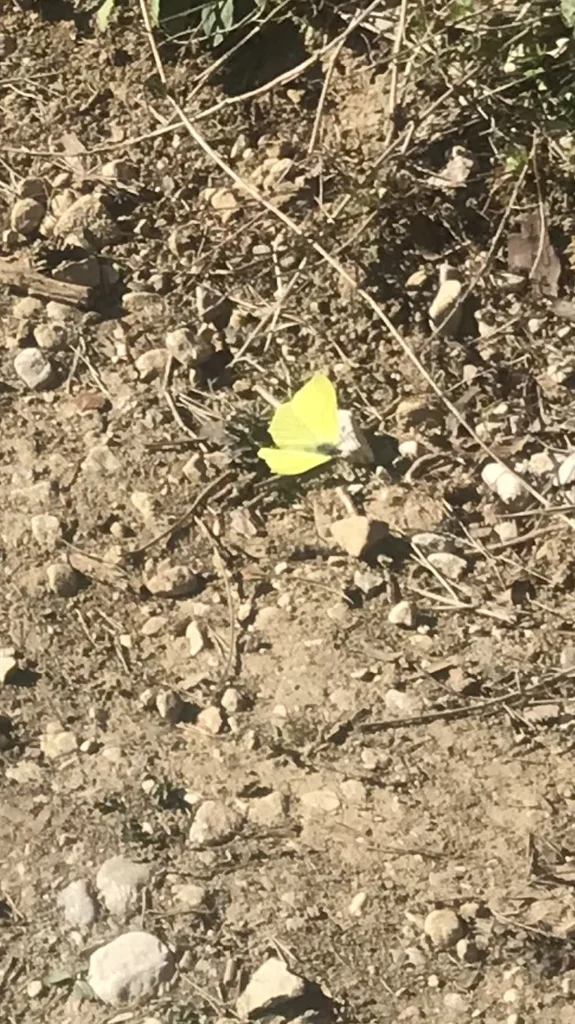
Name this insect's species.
Gonepteryx rhamni
